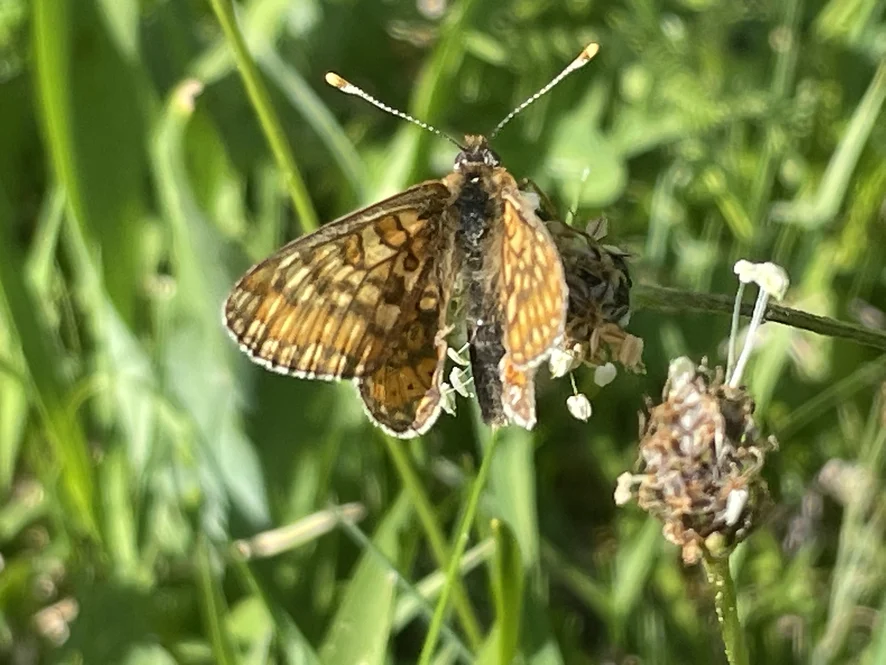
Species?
Euphydryas aurinia
